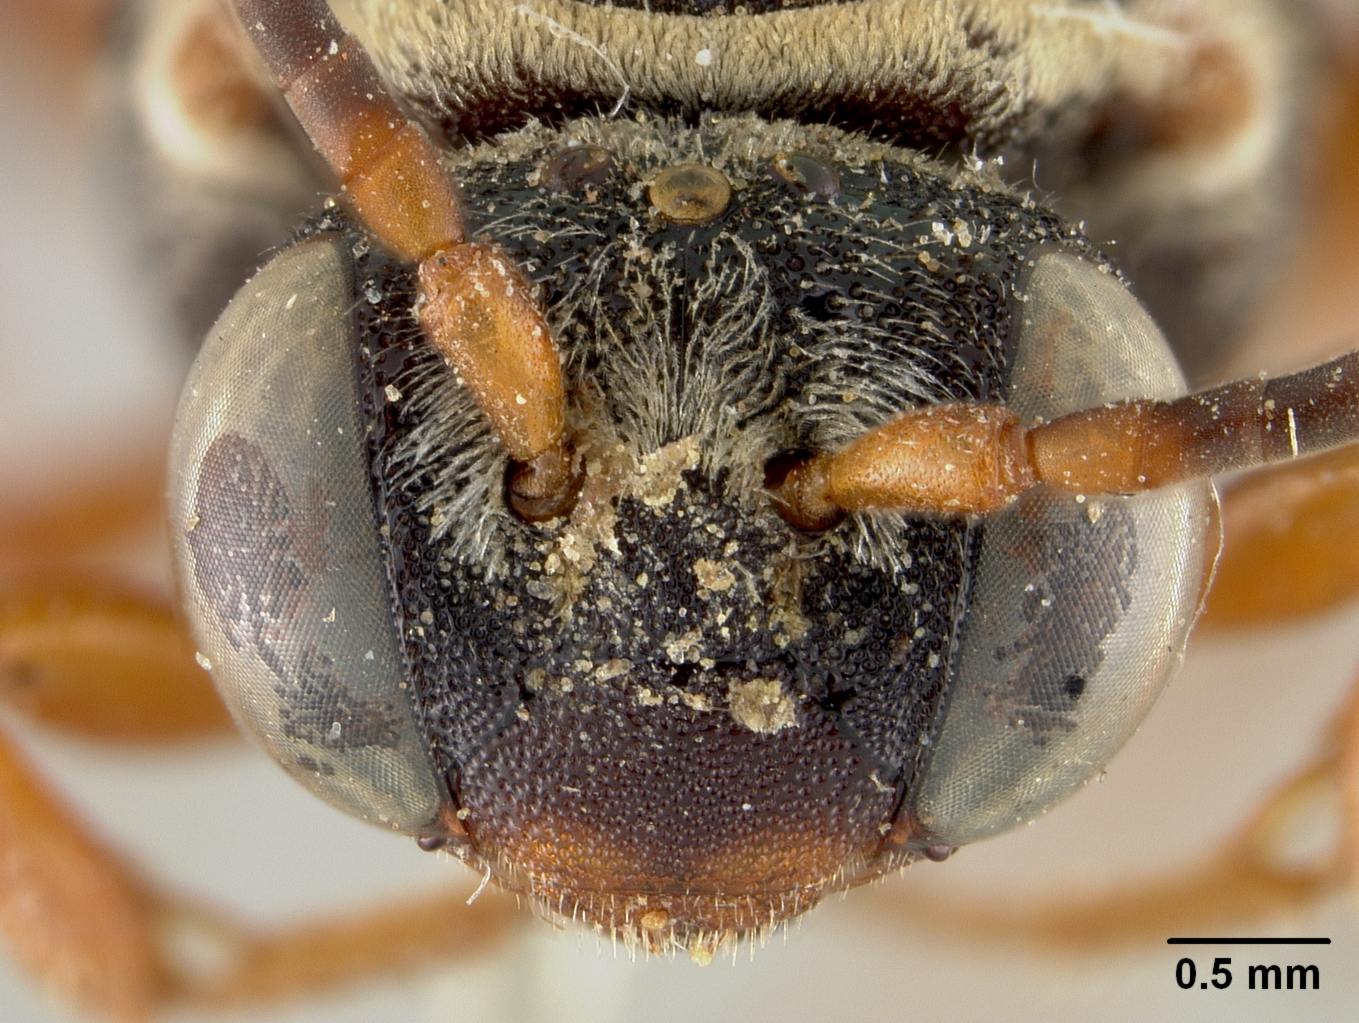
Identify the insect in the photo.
Triepeolus mesillae
